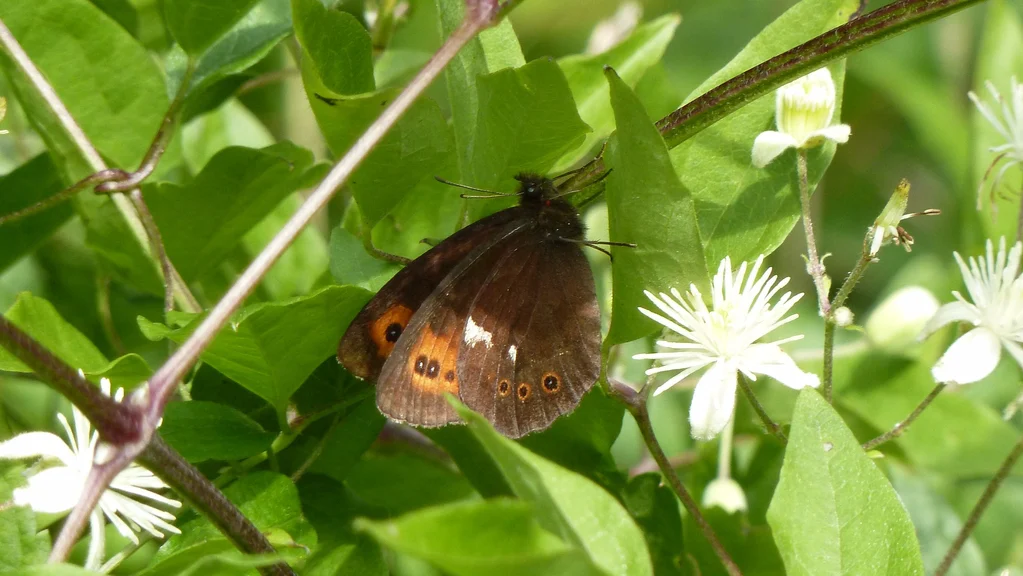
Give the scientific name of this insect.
Erebia ligea
